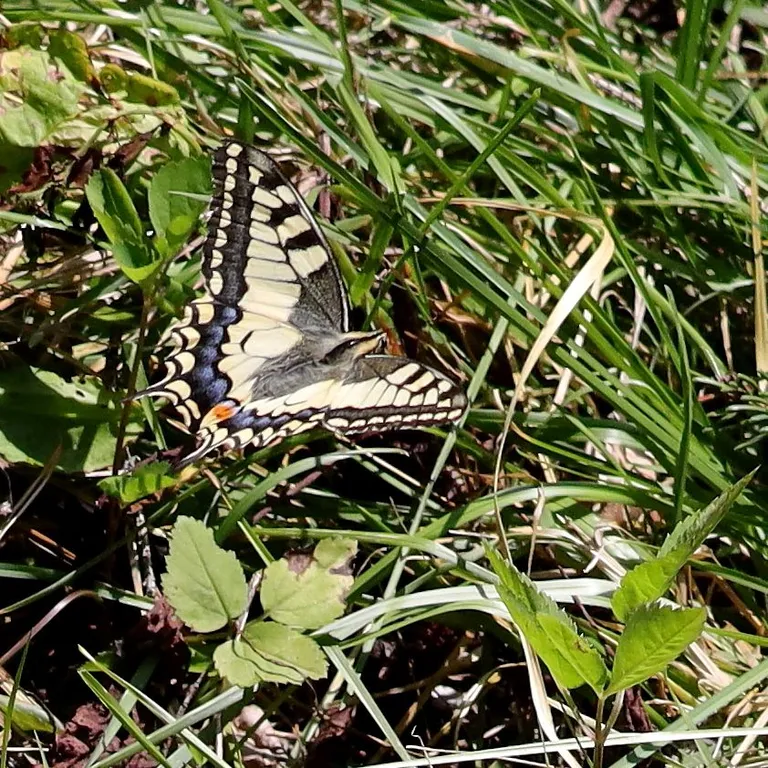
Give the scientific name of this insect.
Papilio machaon
